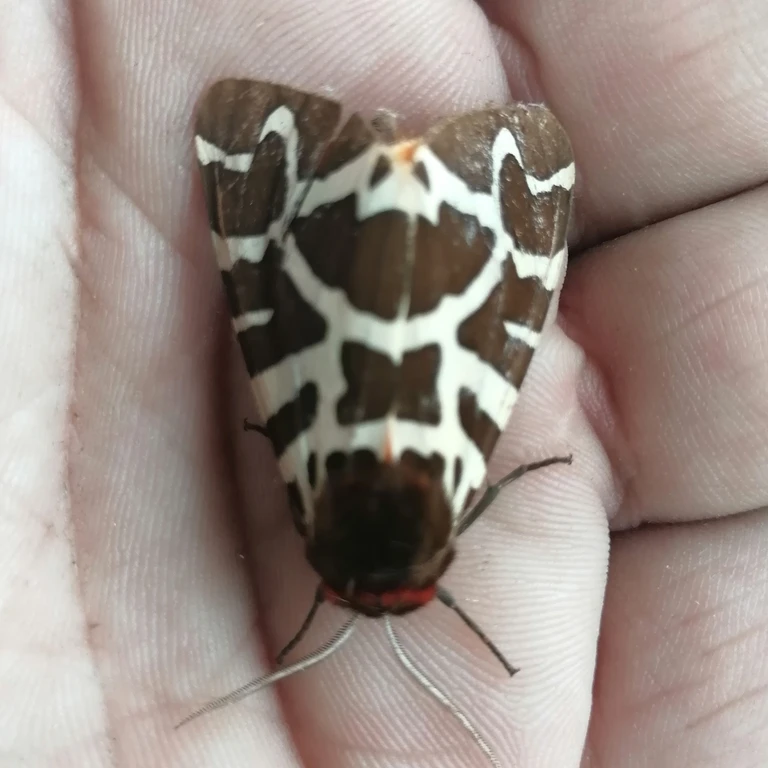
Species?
Arctia caja
